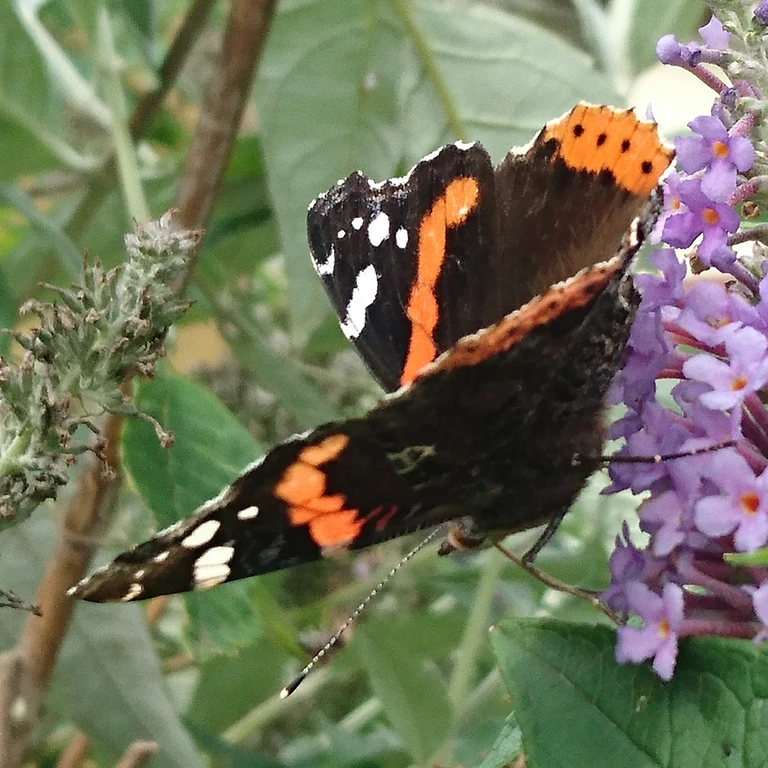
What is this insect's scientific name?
Vanessa atalanta
